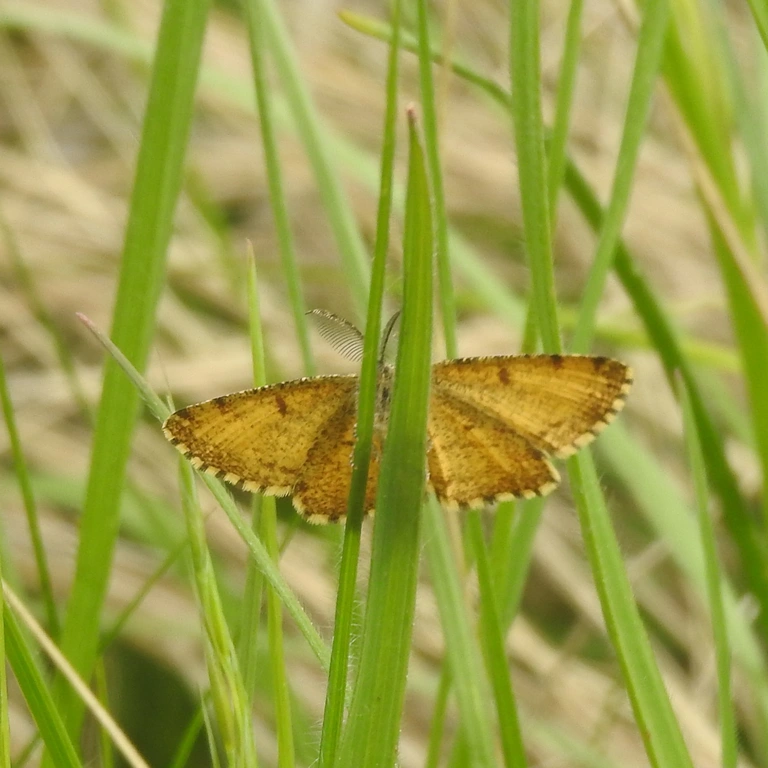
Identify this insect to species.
Ematurga atomaria
